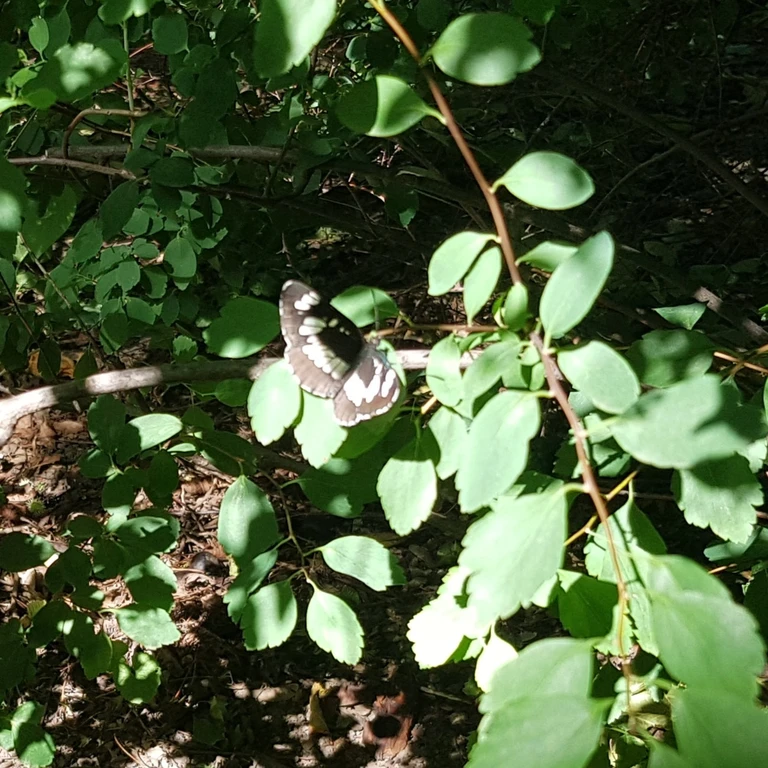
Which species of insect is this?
Neptis rivularis
